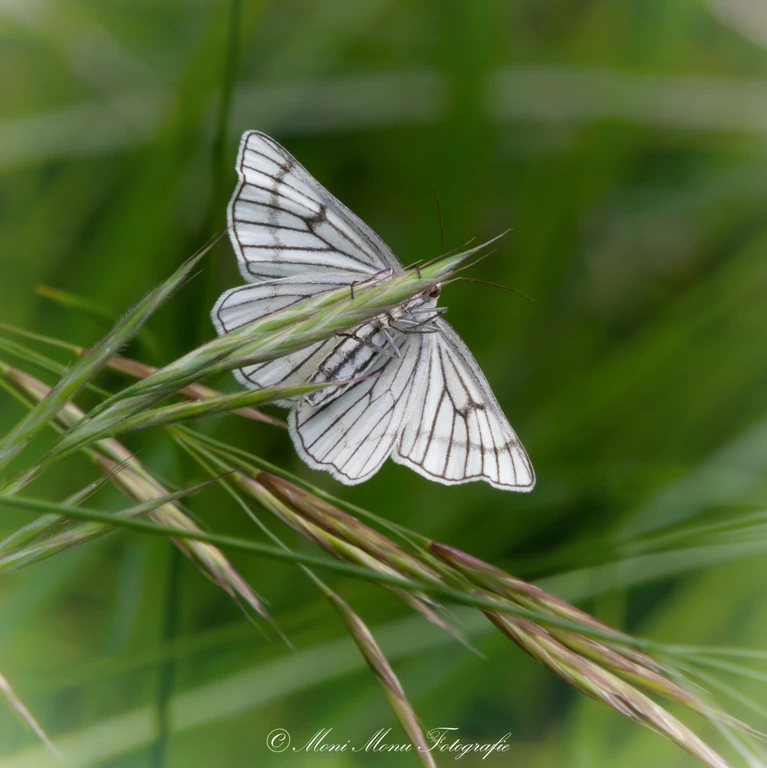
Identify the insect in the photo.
Siona lineata
